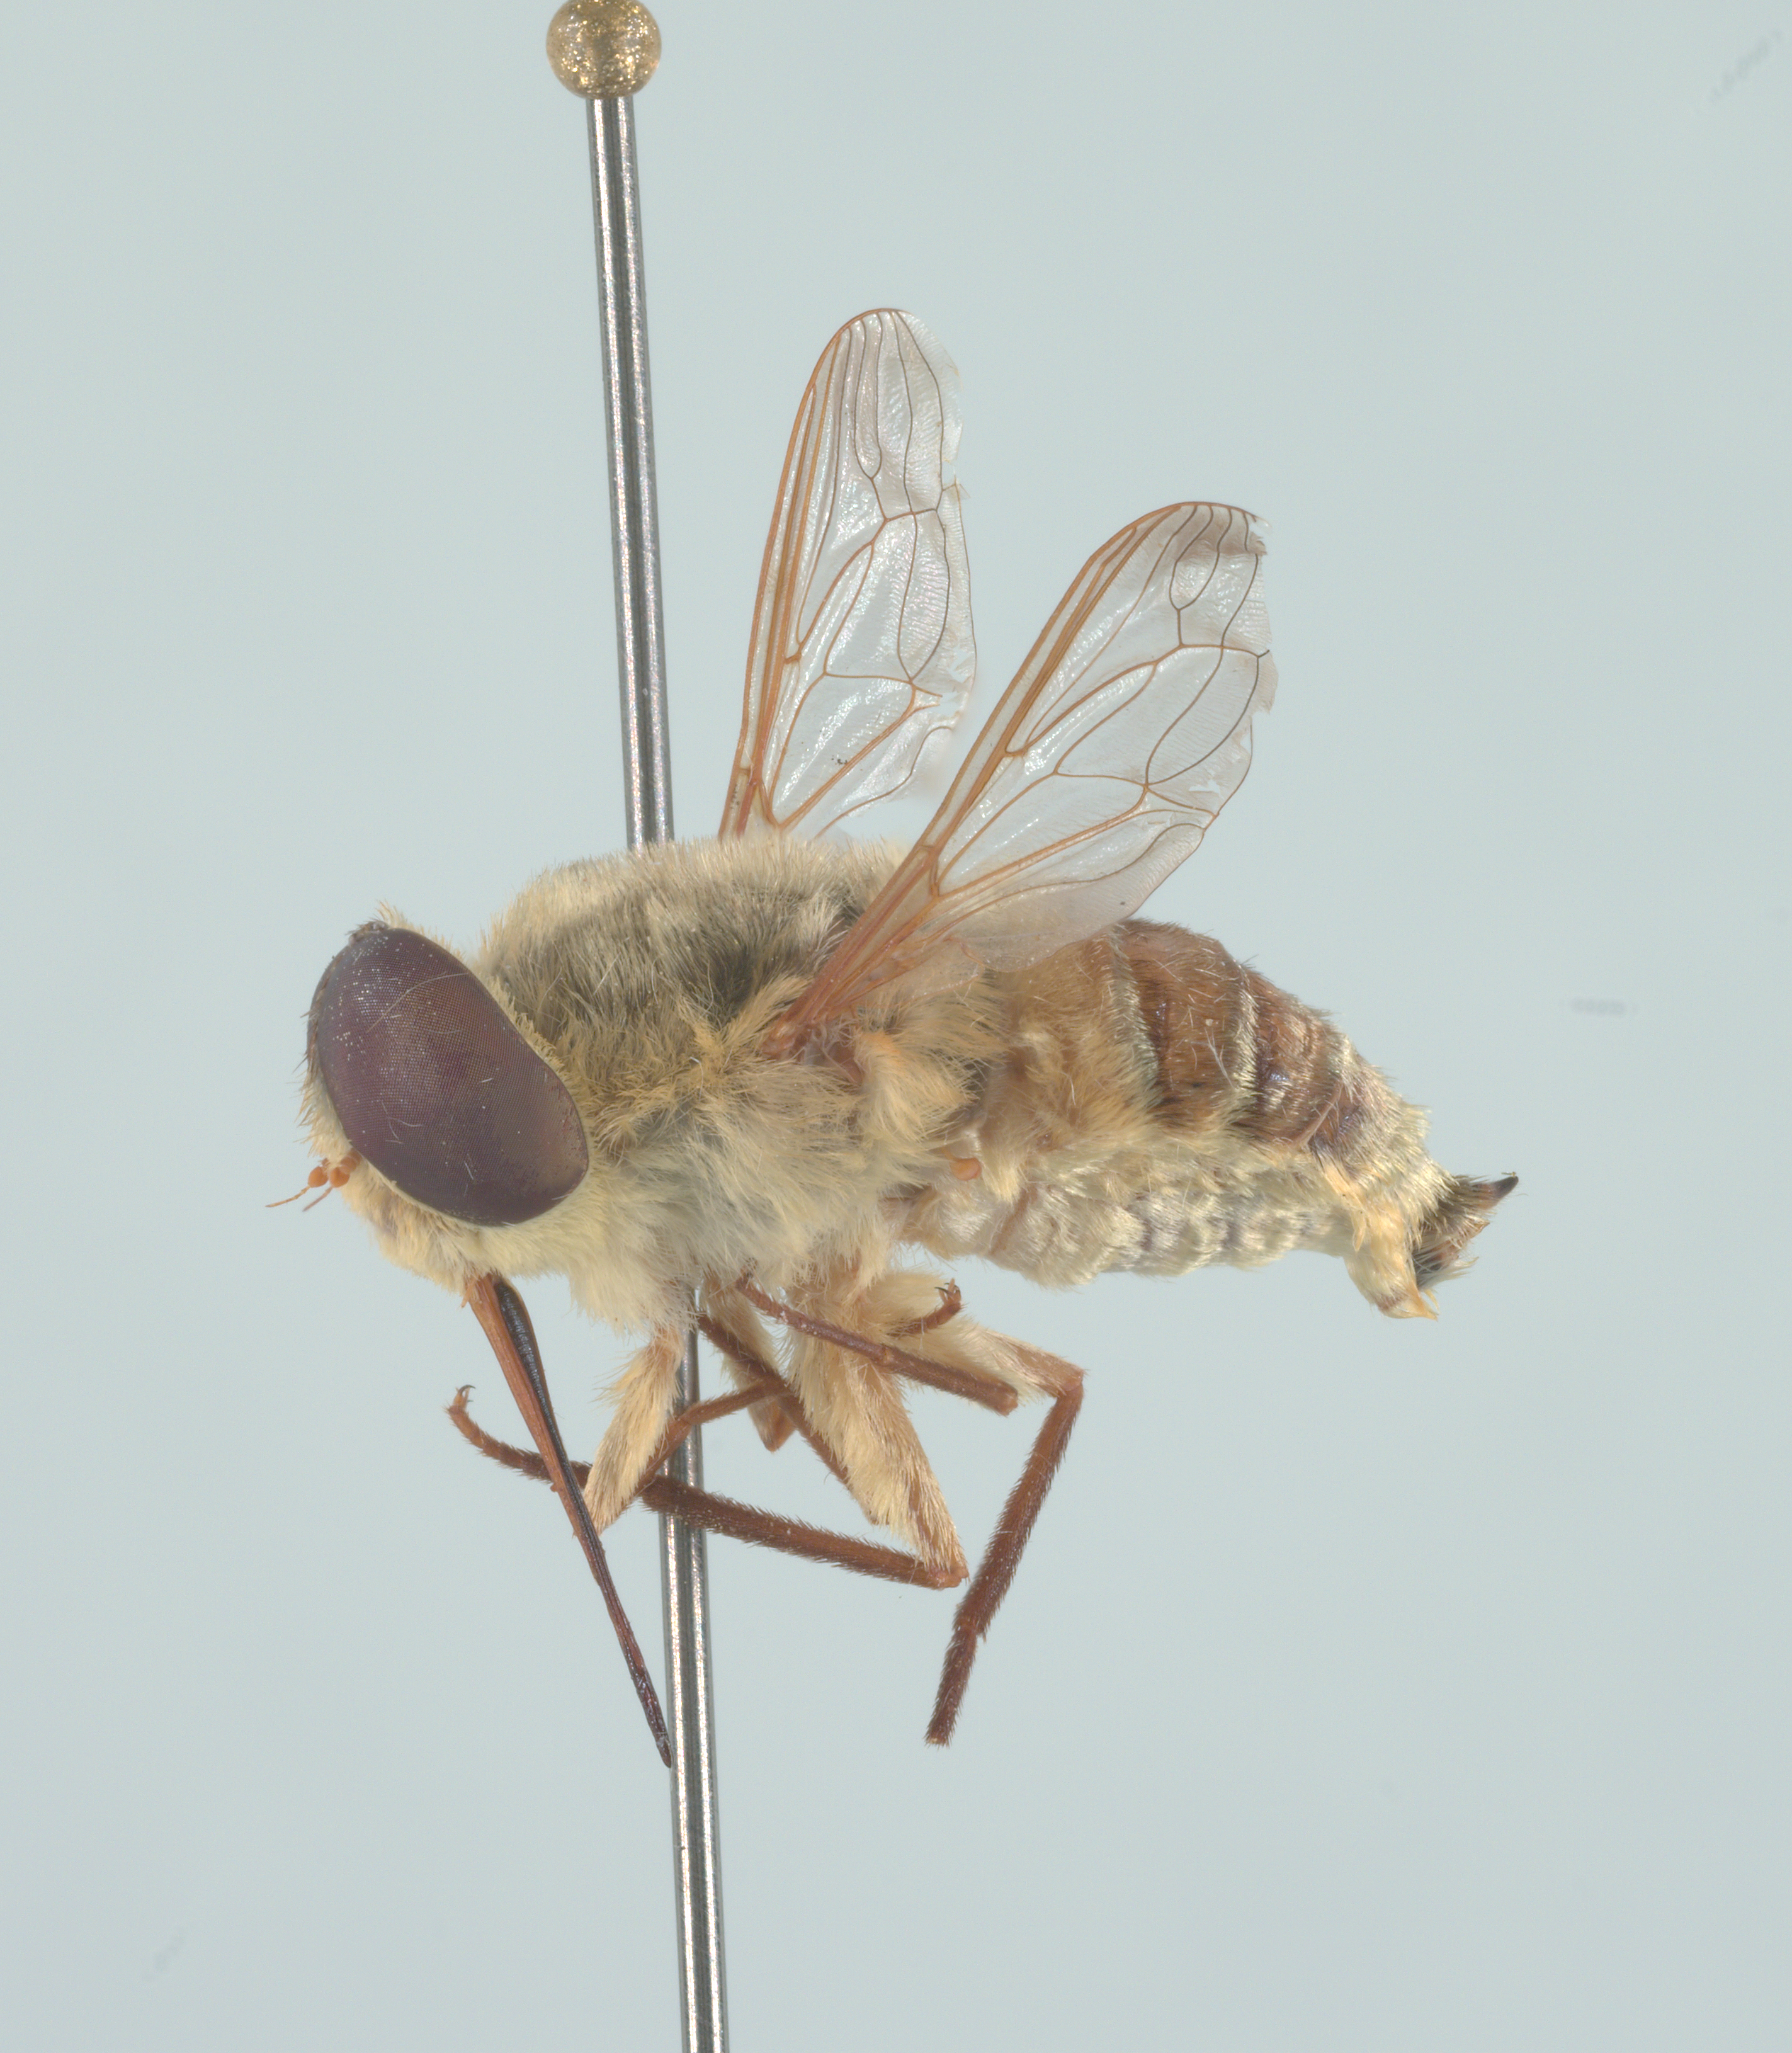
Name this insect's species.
Neorhynchocephalus volaticus
